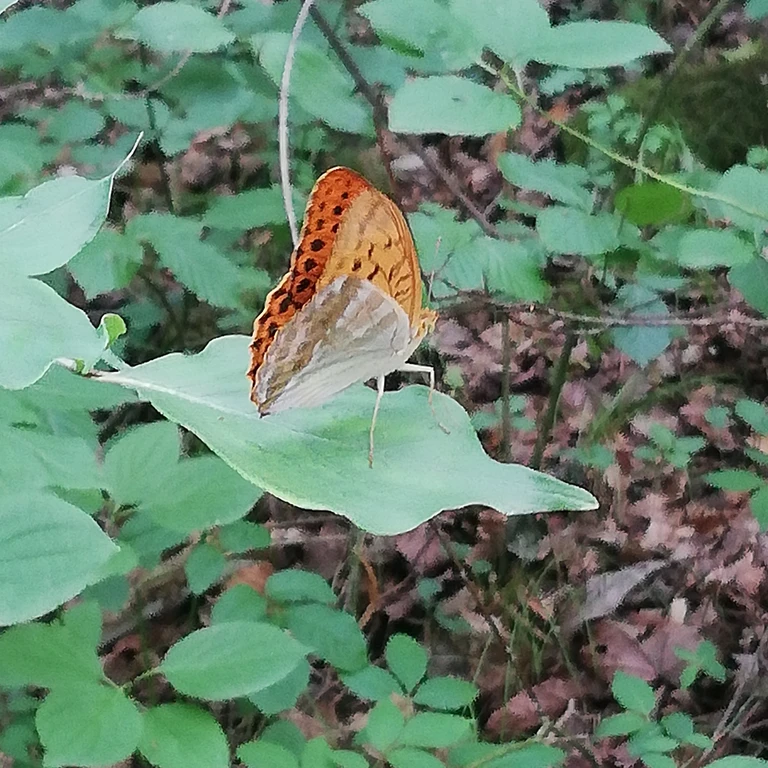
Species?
Argynnis paphia
